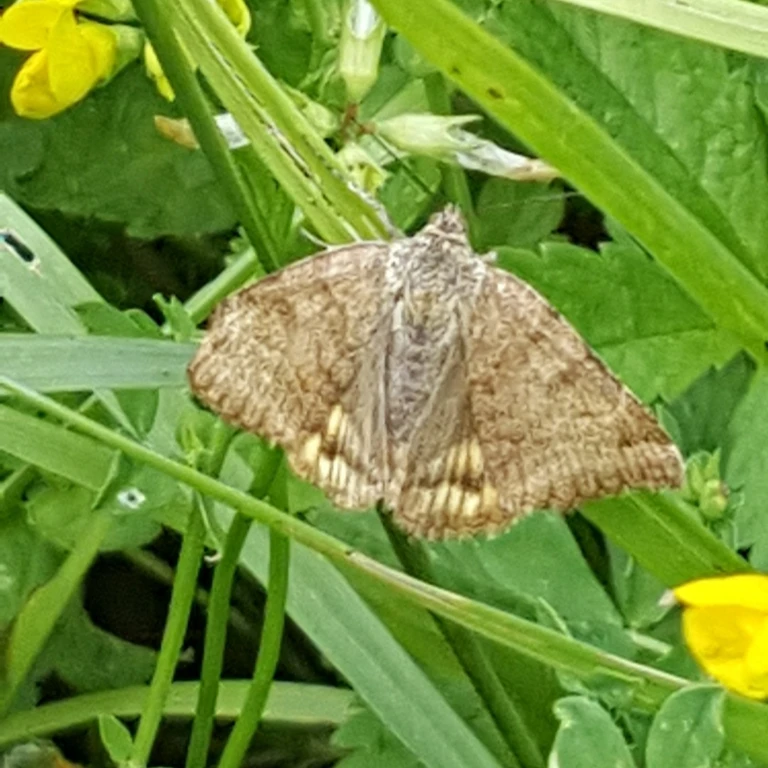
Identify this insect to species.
Euclidia glyphica
